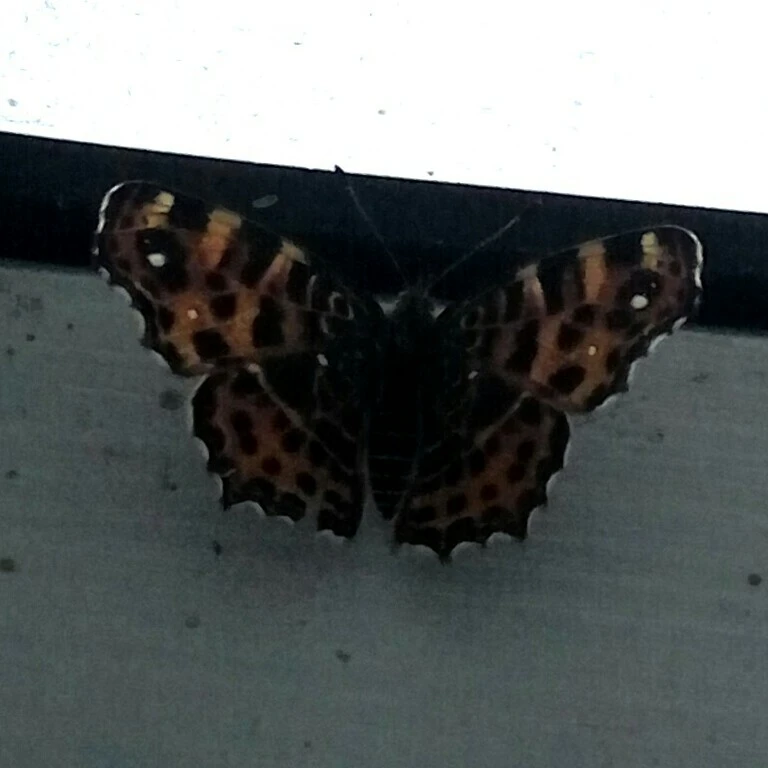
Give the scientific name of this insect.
Araschnia levana
